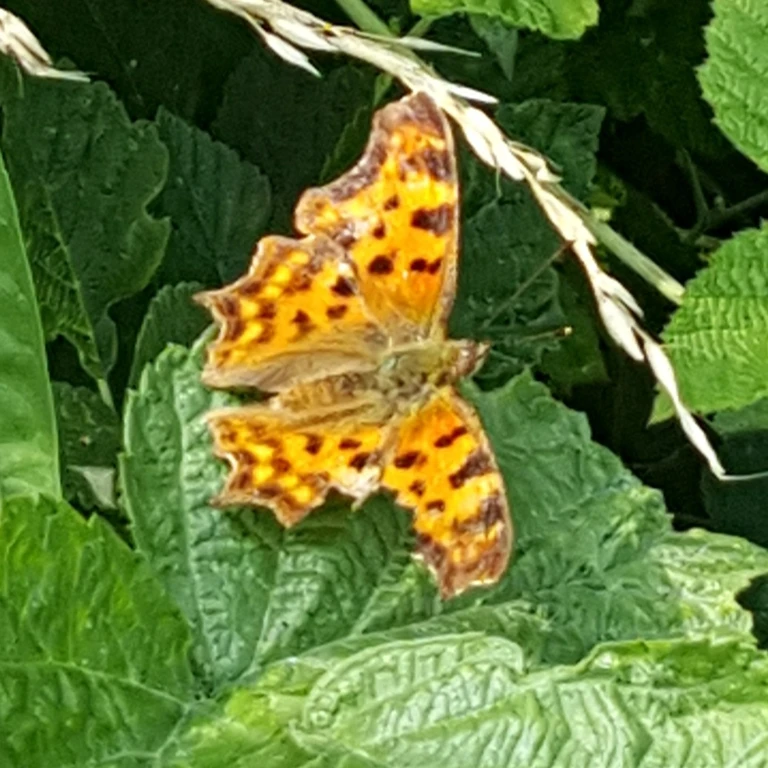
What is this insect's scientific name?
Polygonia c-album
